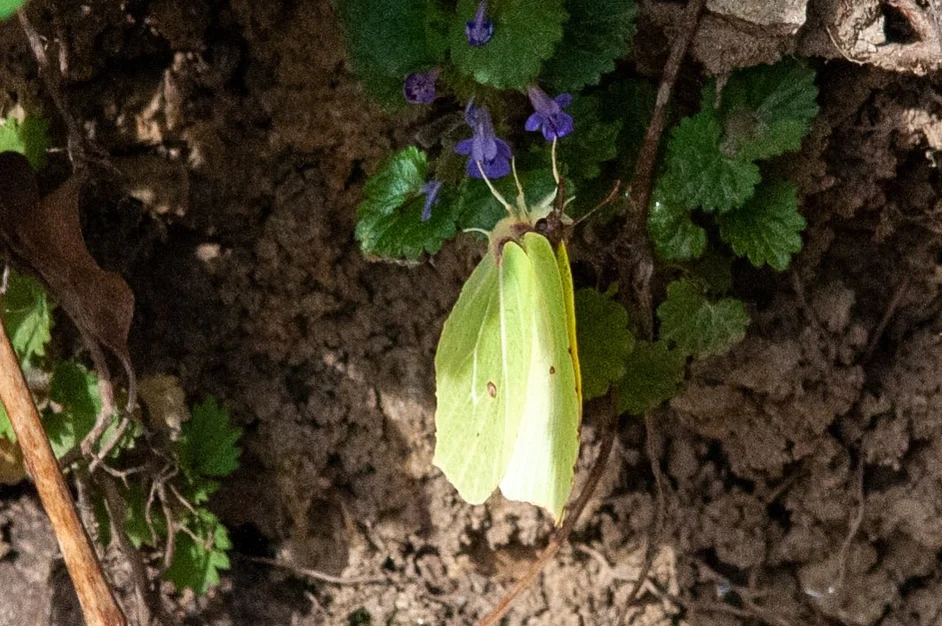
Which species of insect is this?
Gonepteryx rhamni
